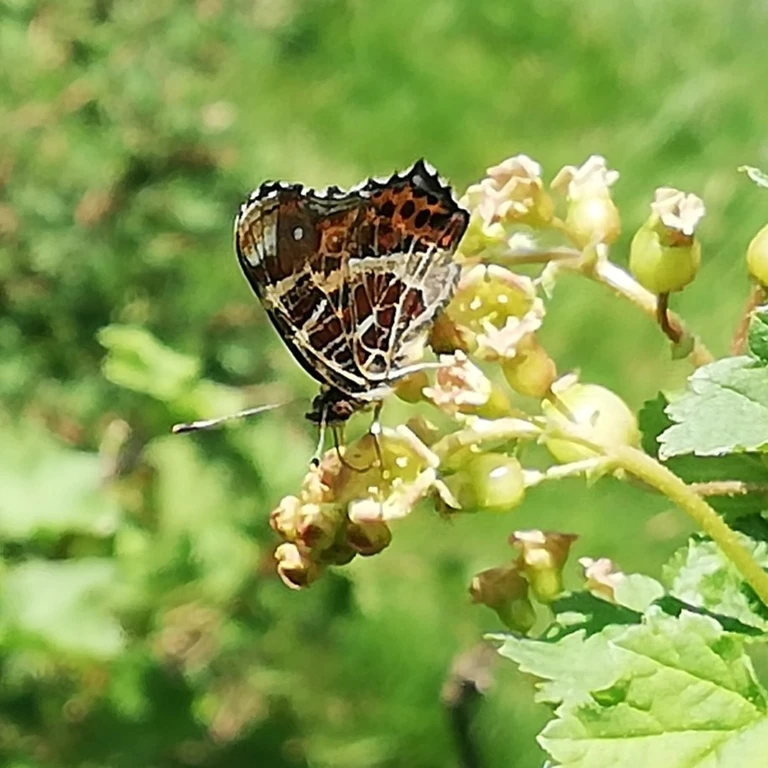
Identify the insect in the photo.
Araschnia levana
